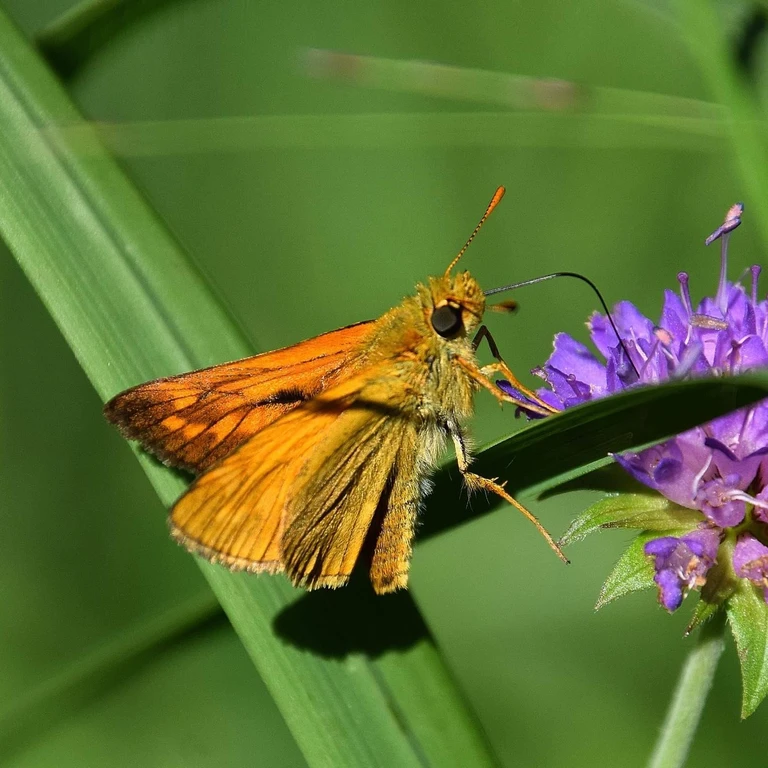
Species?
Ochlodes sylvanus (also Ochlodes venata)
